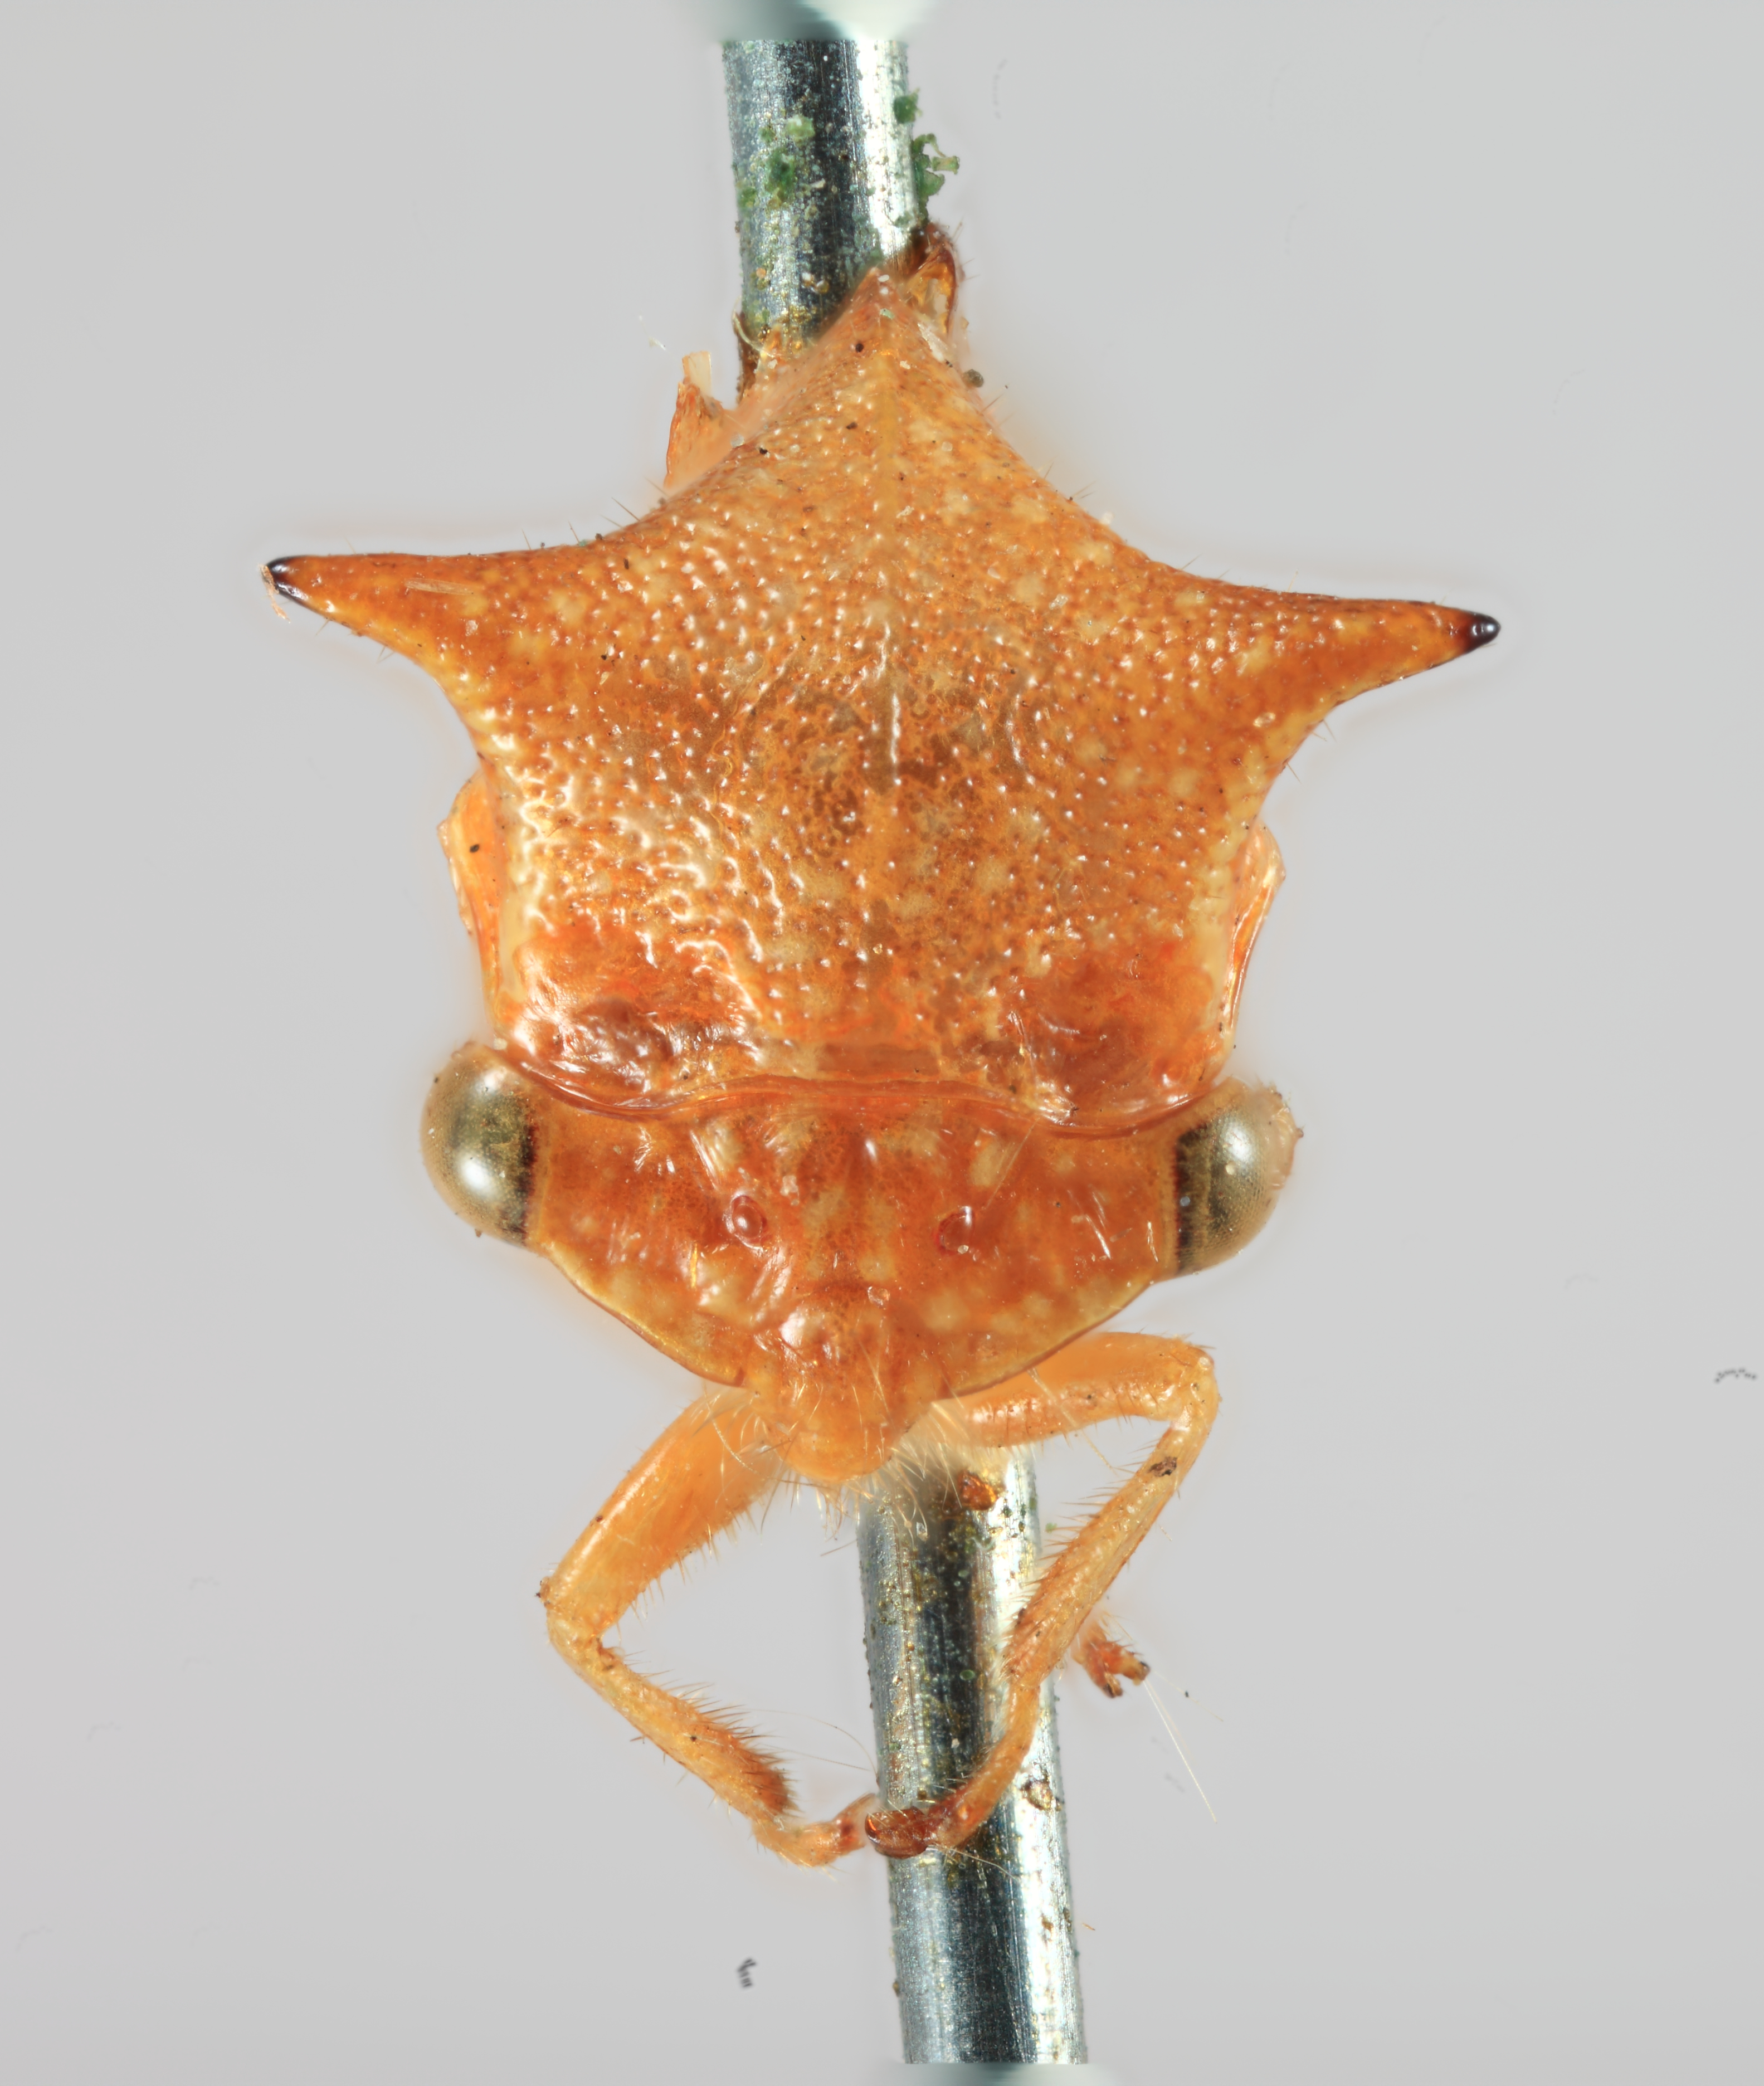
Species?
Stictolobus borealis
